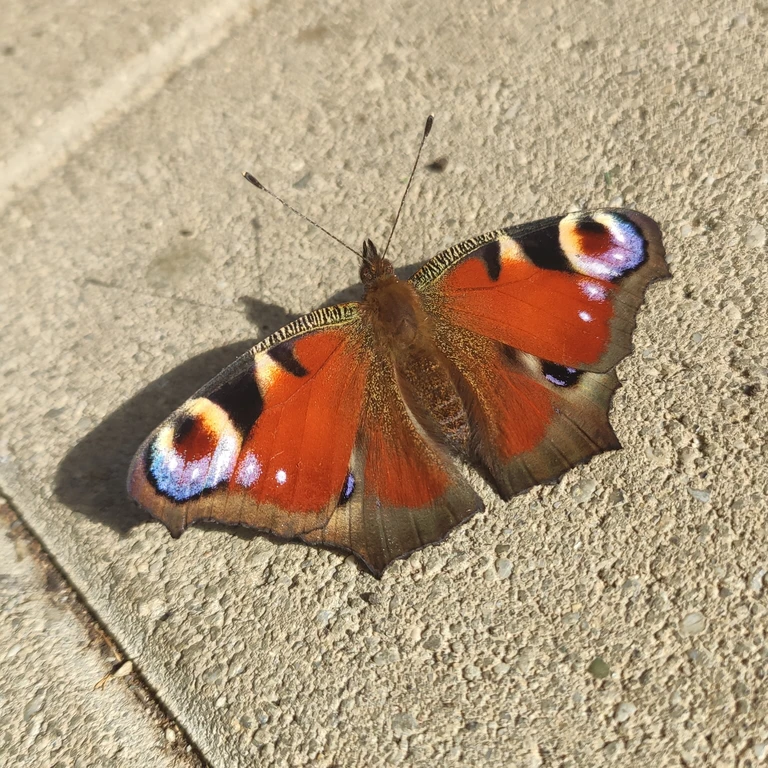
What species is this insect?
Aglais io
